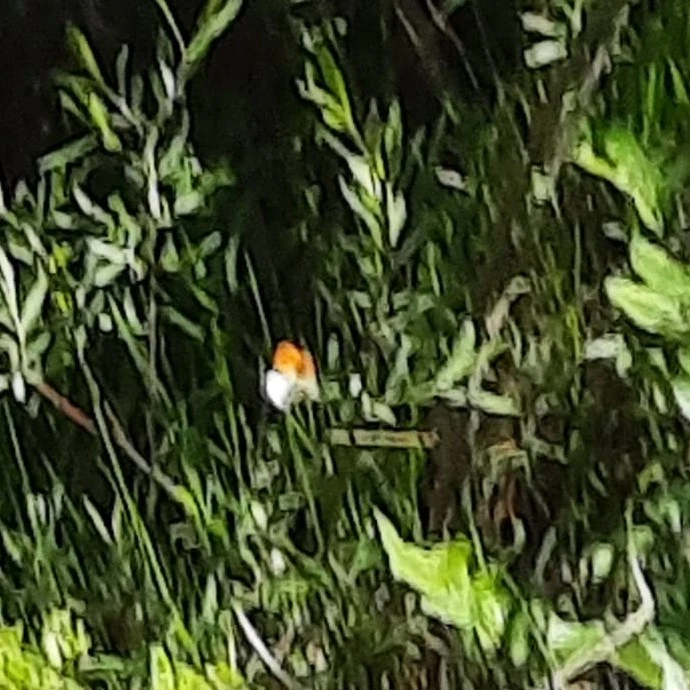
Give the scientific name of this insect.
Anthocharis cardamines
